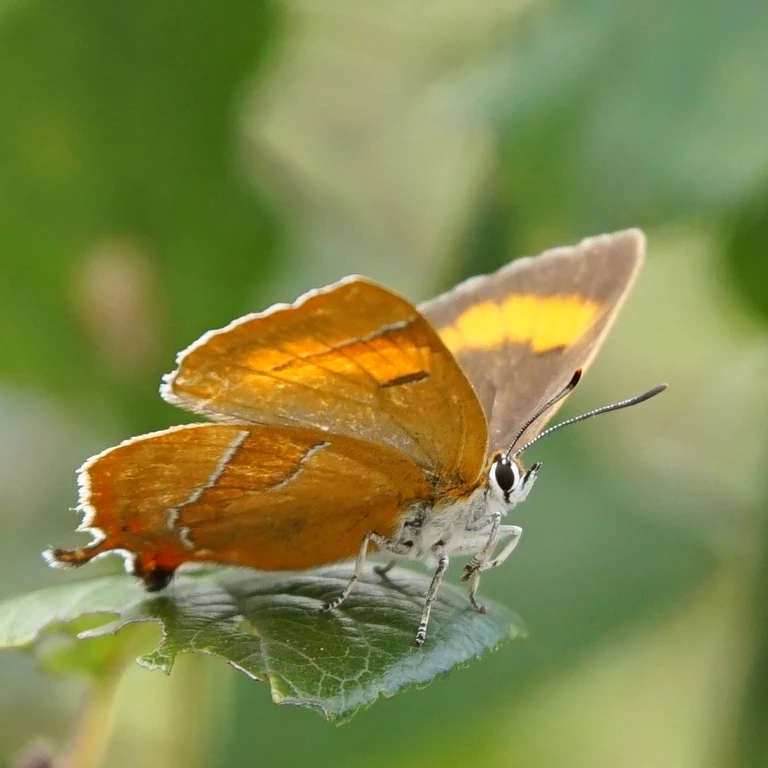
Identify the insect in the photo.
Thecla betulae
